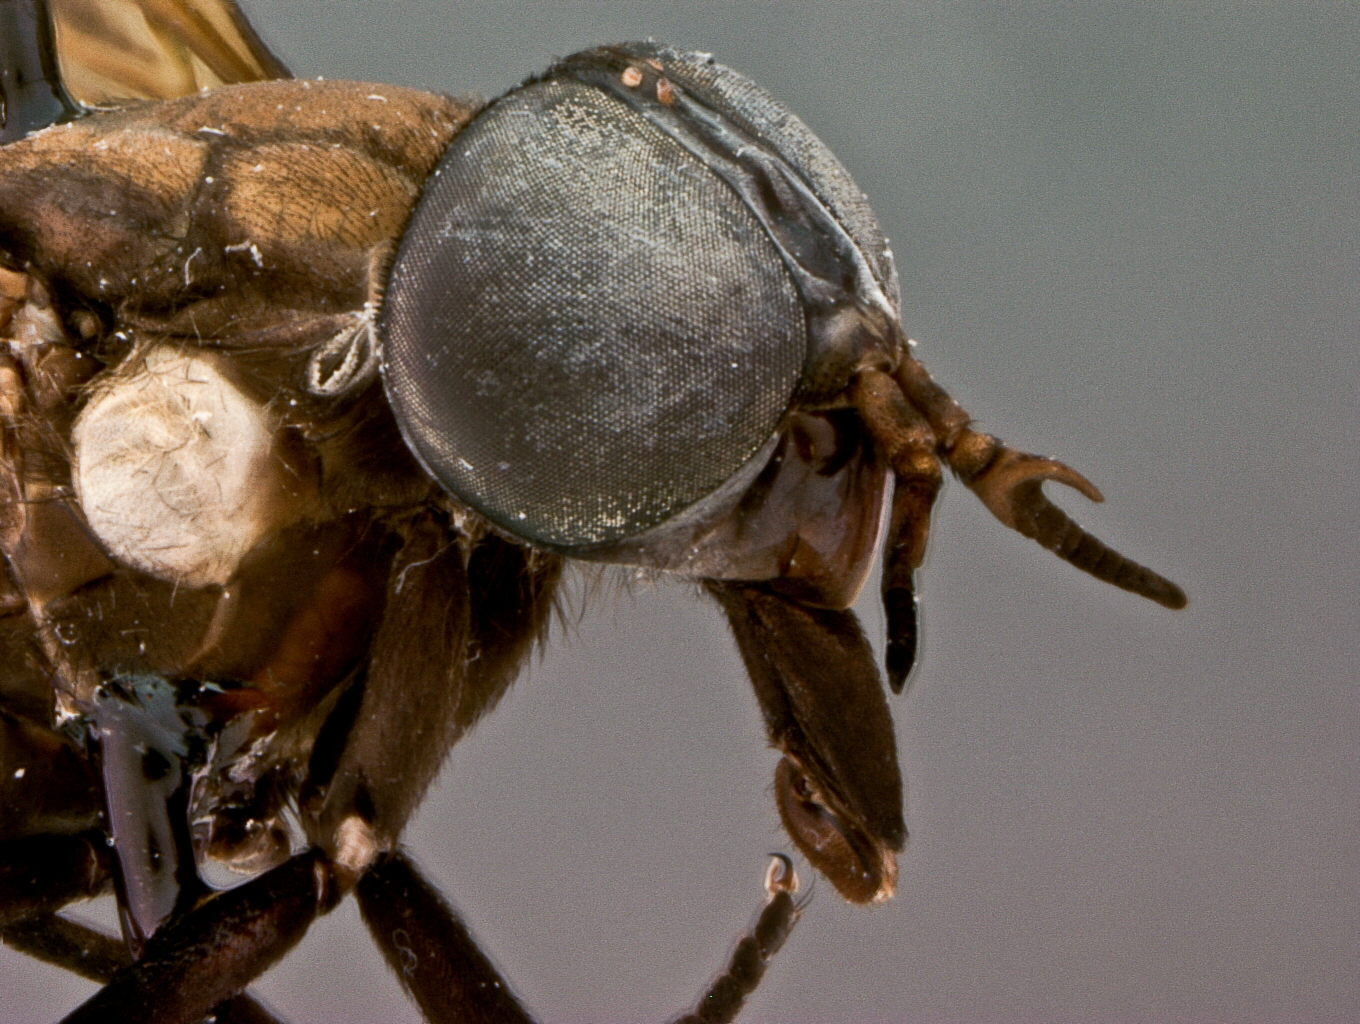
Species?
Rhinomyza cincta
